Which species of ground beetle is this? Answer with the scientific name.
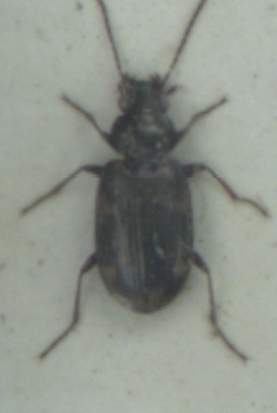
Bembidion varium
